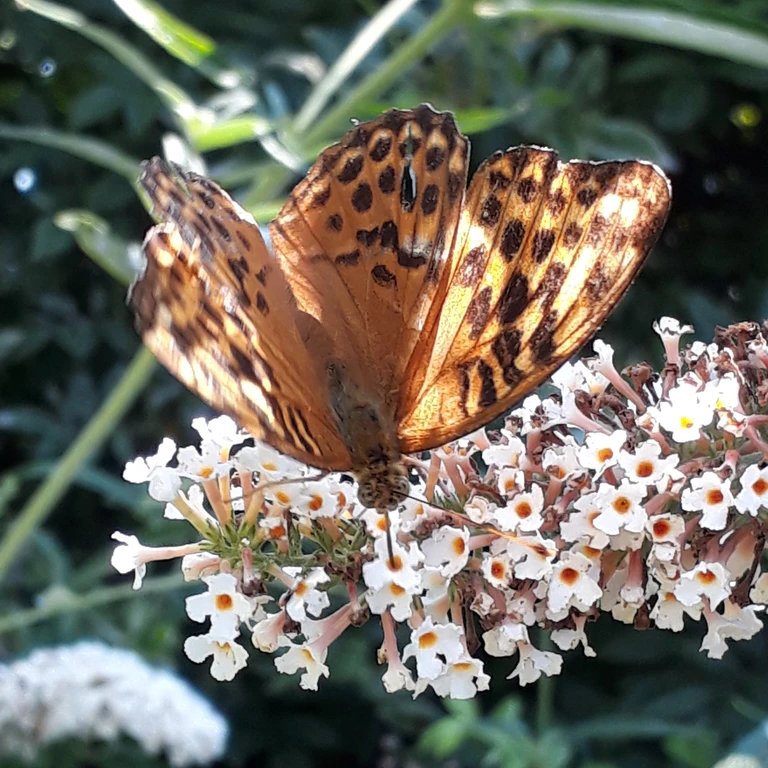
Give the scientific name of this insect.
Argynnis paphia
